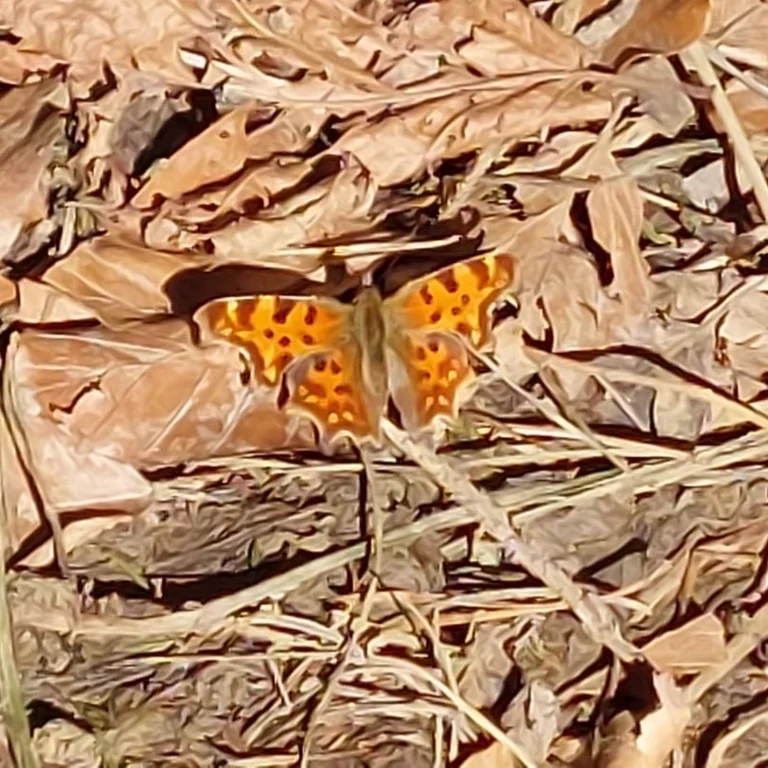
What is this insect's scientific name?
Polygonia c-album
